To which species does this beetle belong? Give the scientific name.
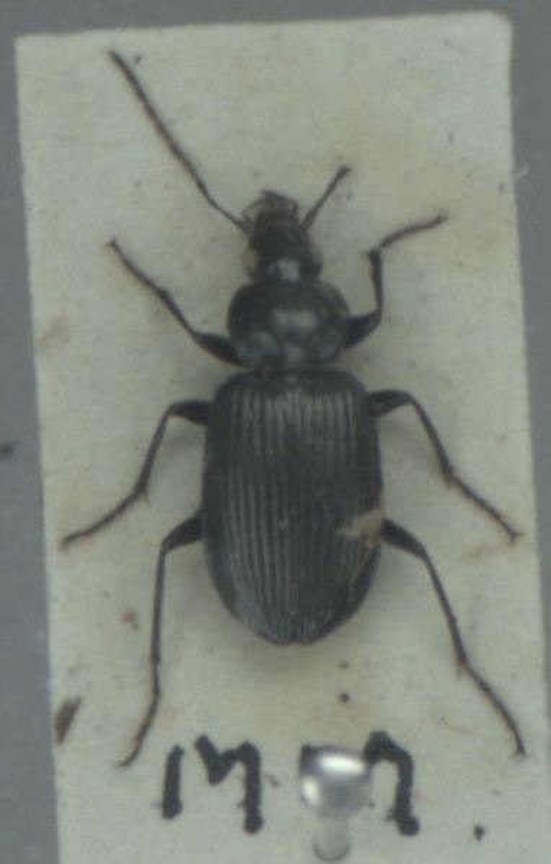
Agonum viduum
